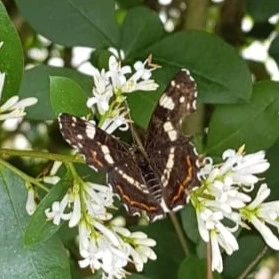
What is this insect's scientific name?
Araschnia levana
